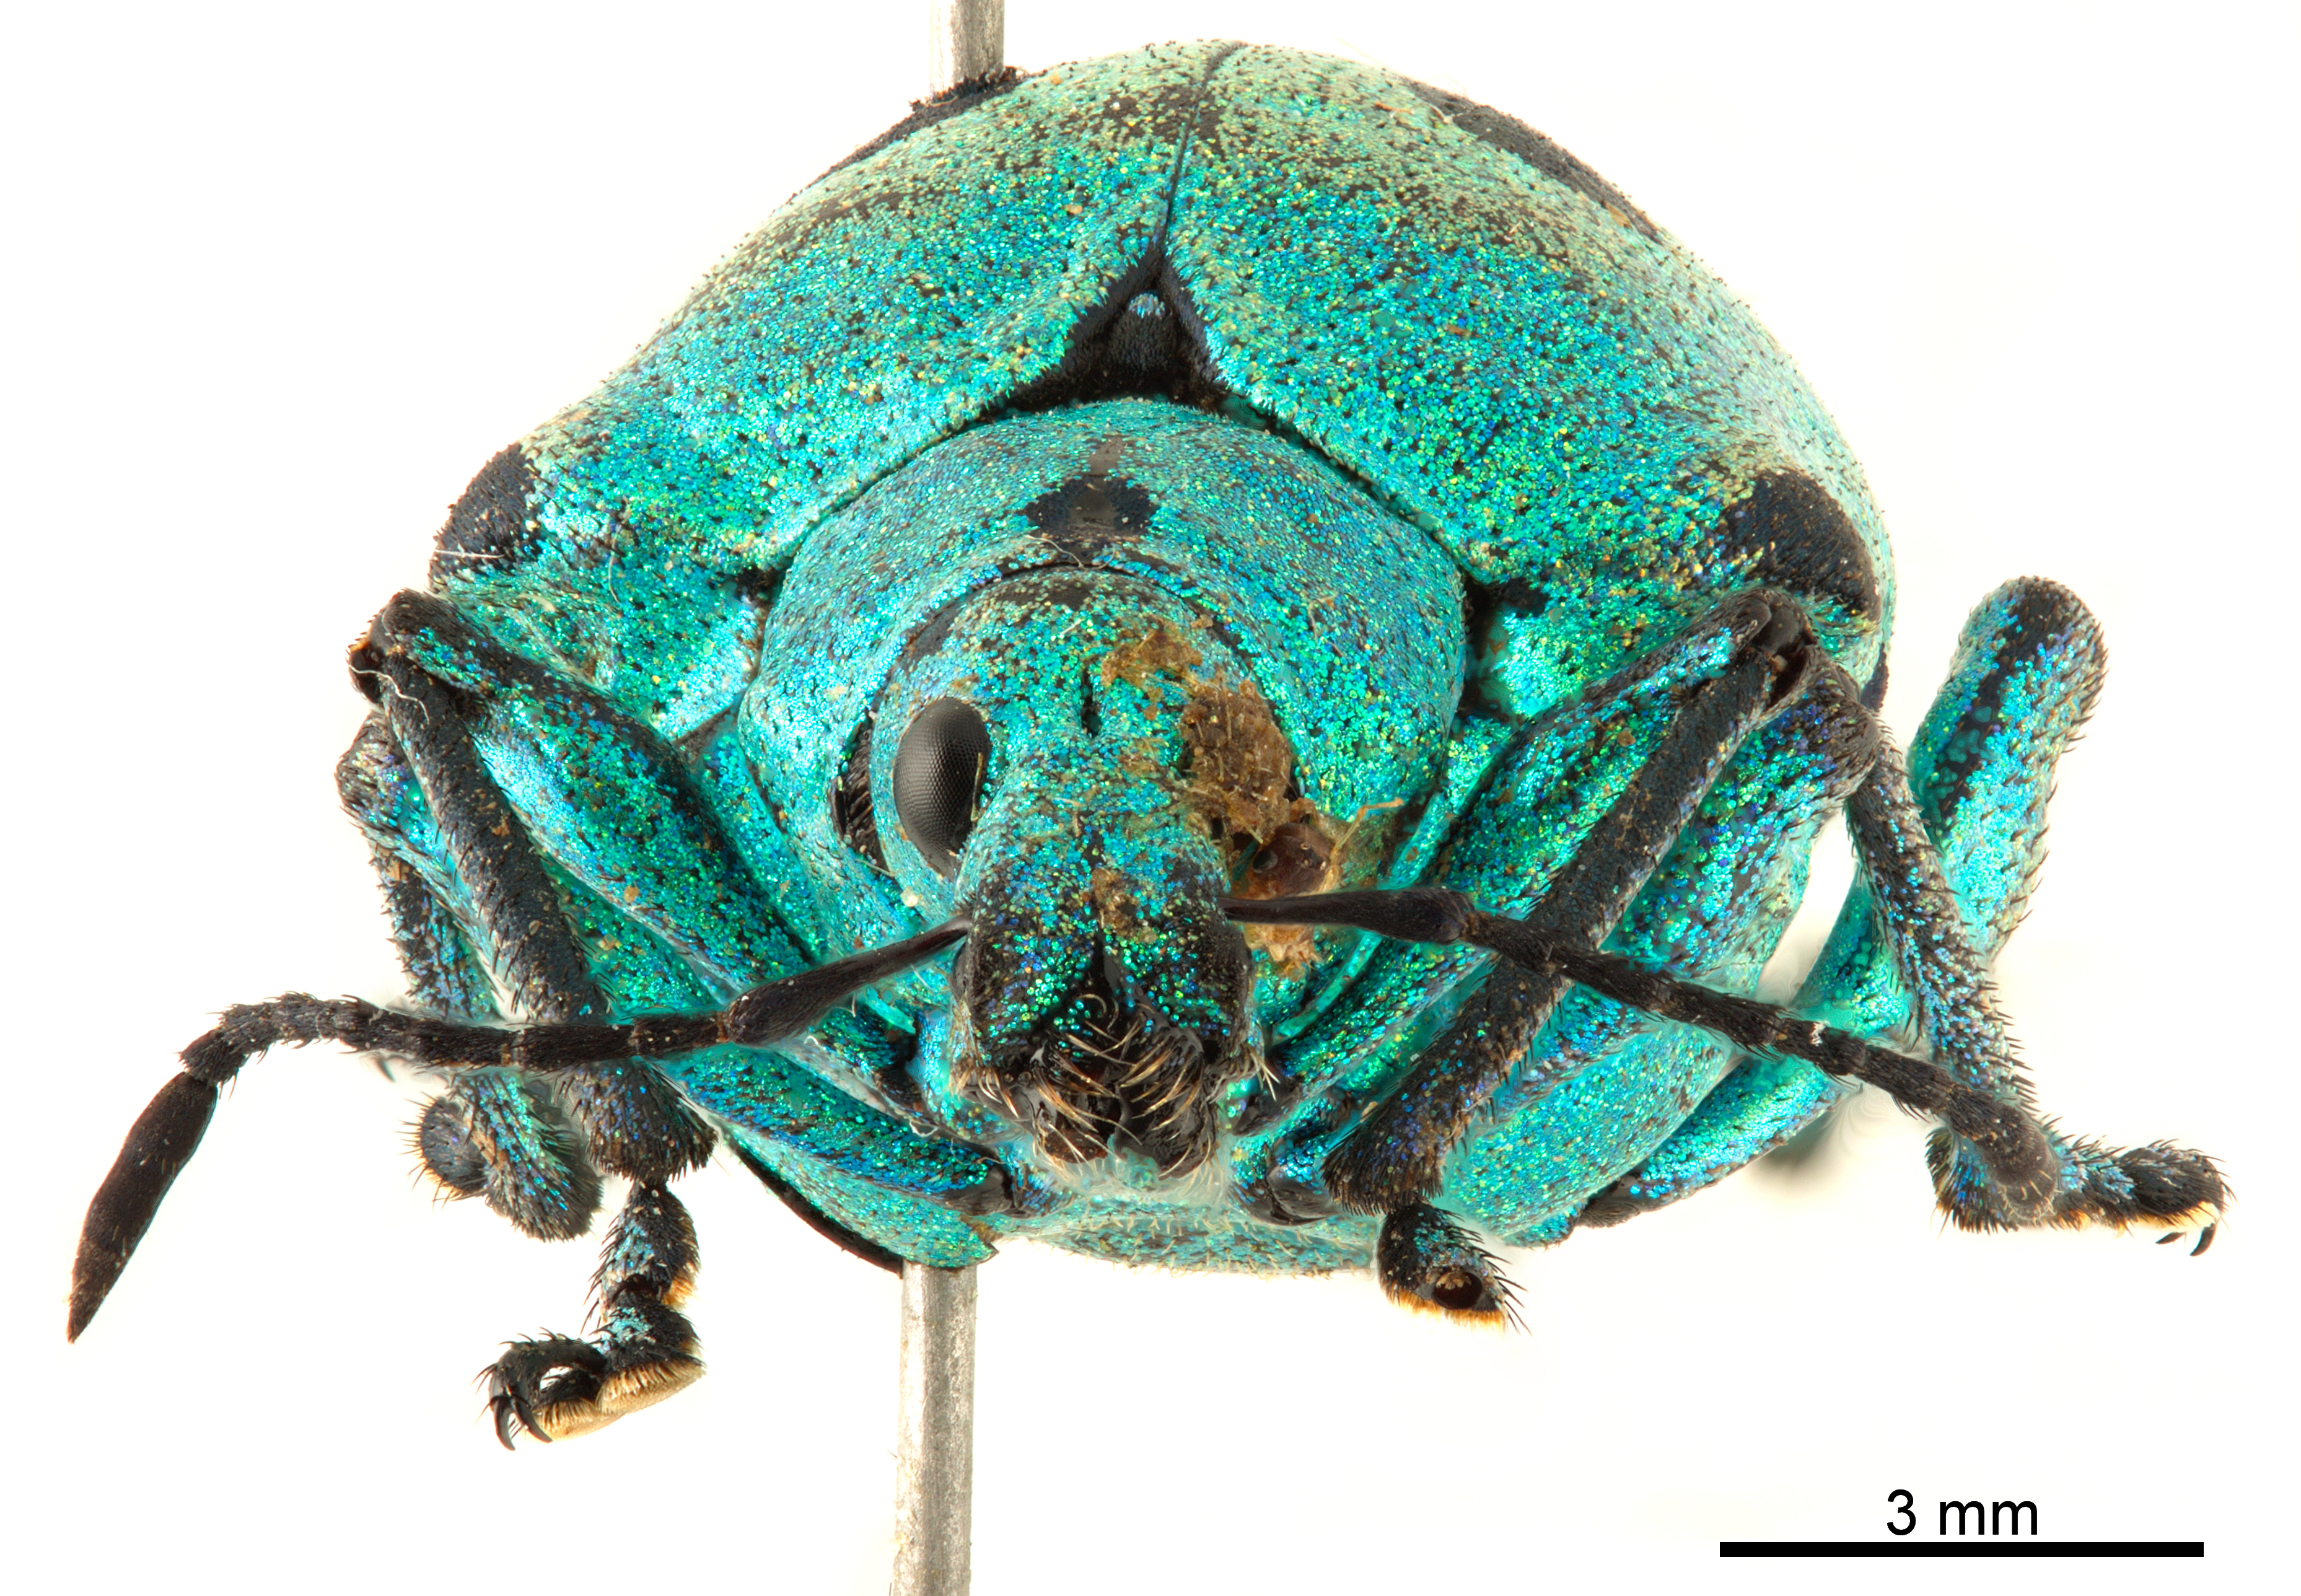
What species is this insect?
Polyteles stevenii
